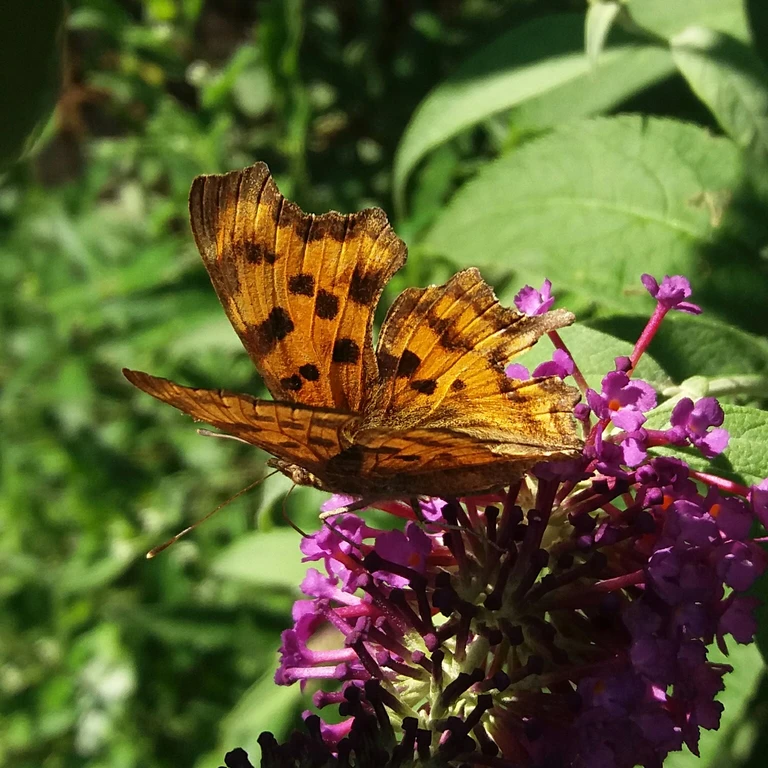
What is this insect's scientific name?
Polygonia c-album
